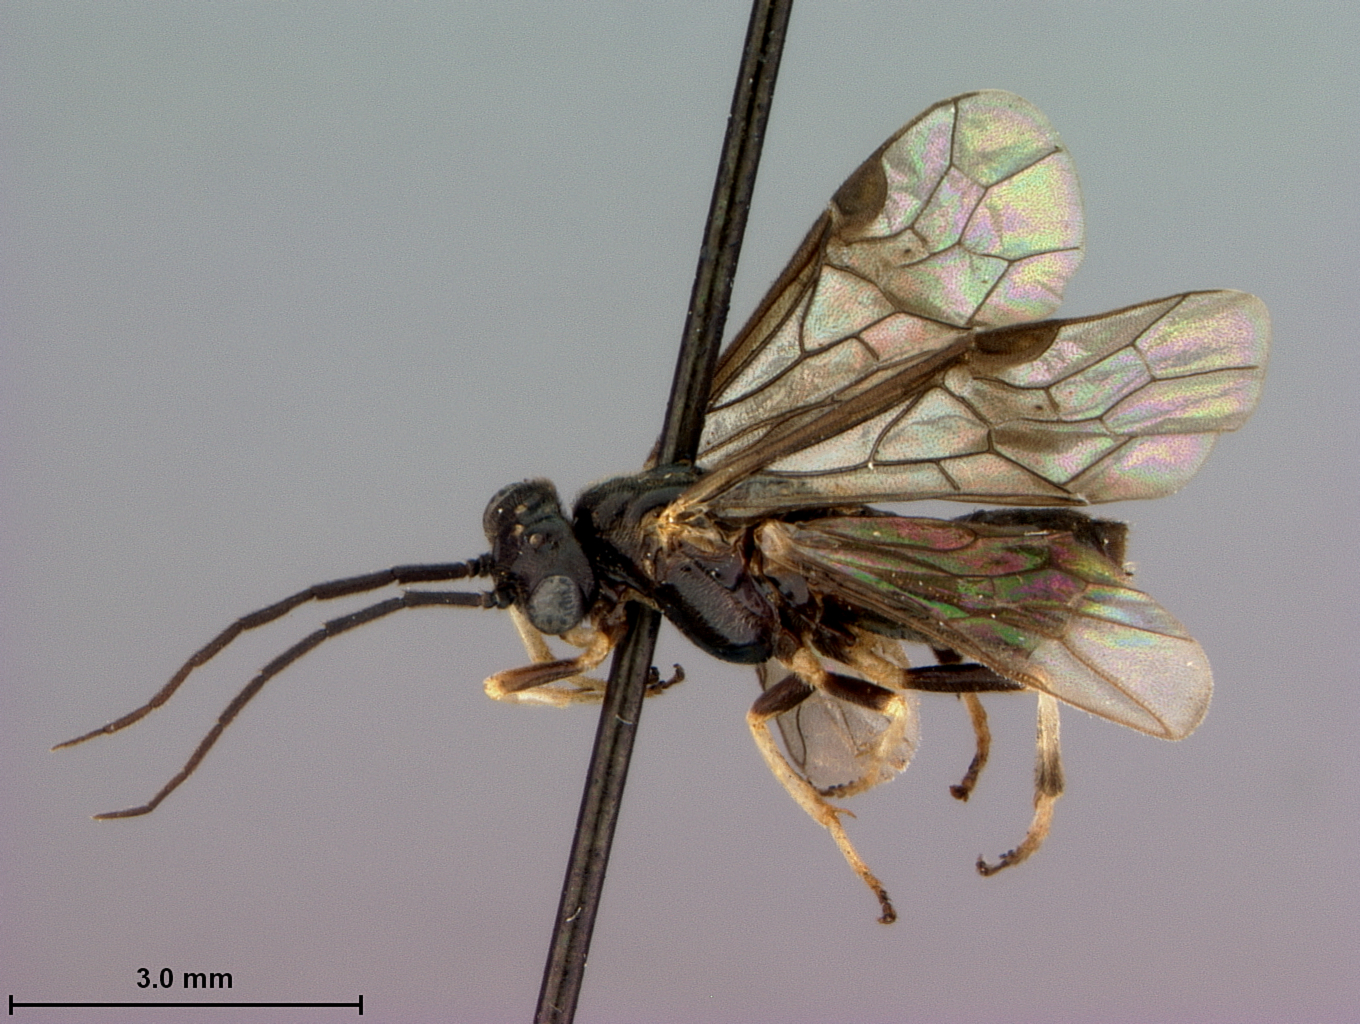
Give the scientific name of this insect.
Priophorus crataegi
